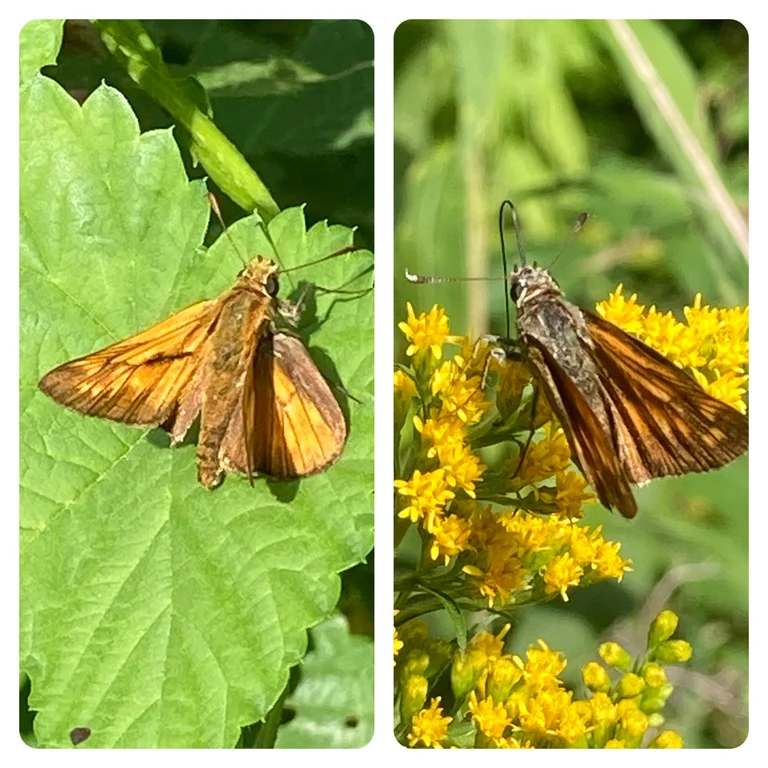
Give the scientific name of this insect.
Ochlodes sylvanus (also Ochlodes venata)
